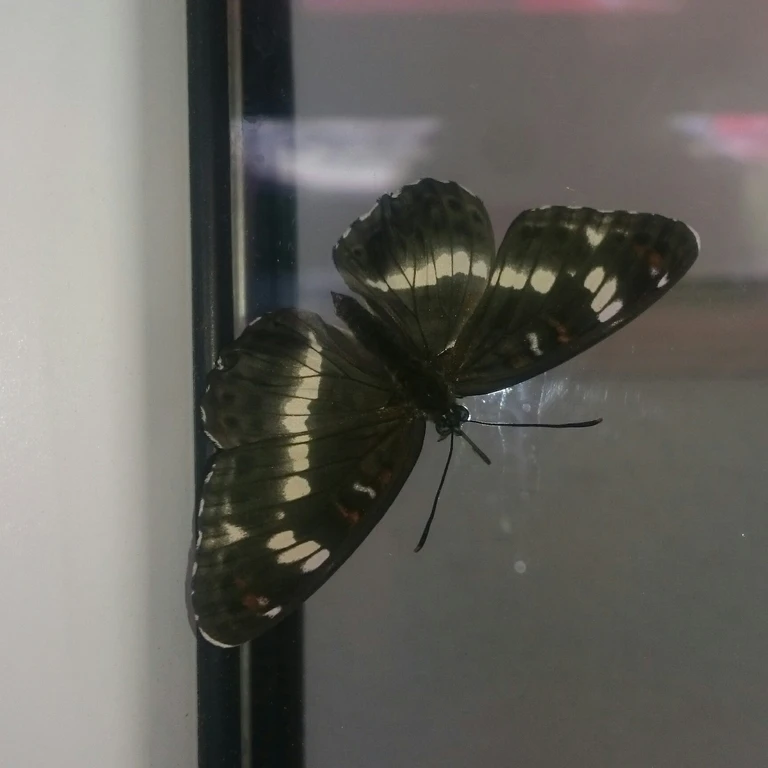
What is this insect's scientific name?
Limenitis camilla (also Ladoga camilla)
